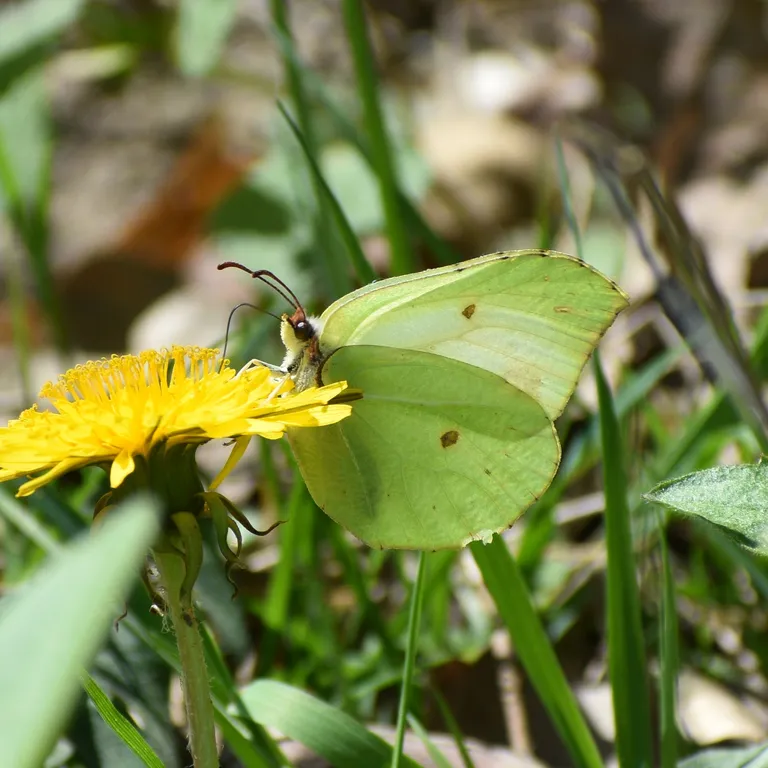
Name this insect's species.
Gonepteryx rhamni
